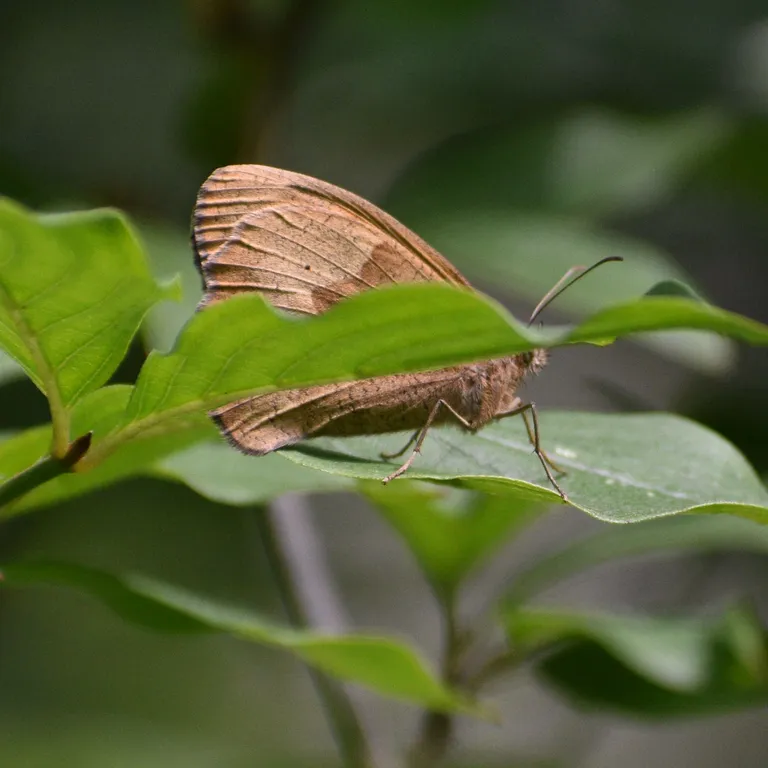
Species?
Maniola jurtina
